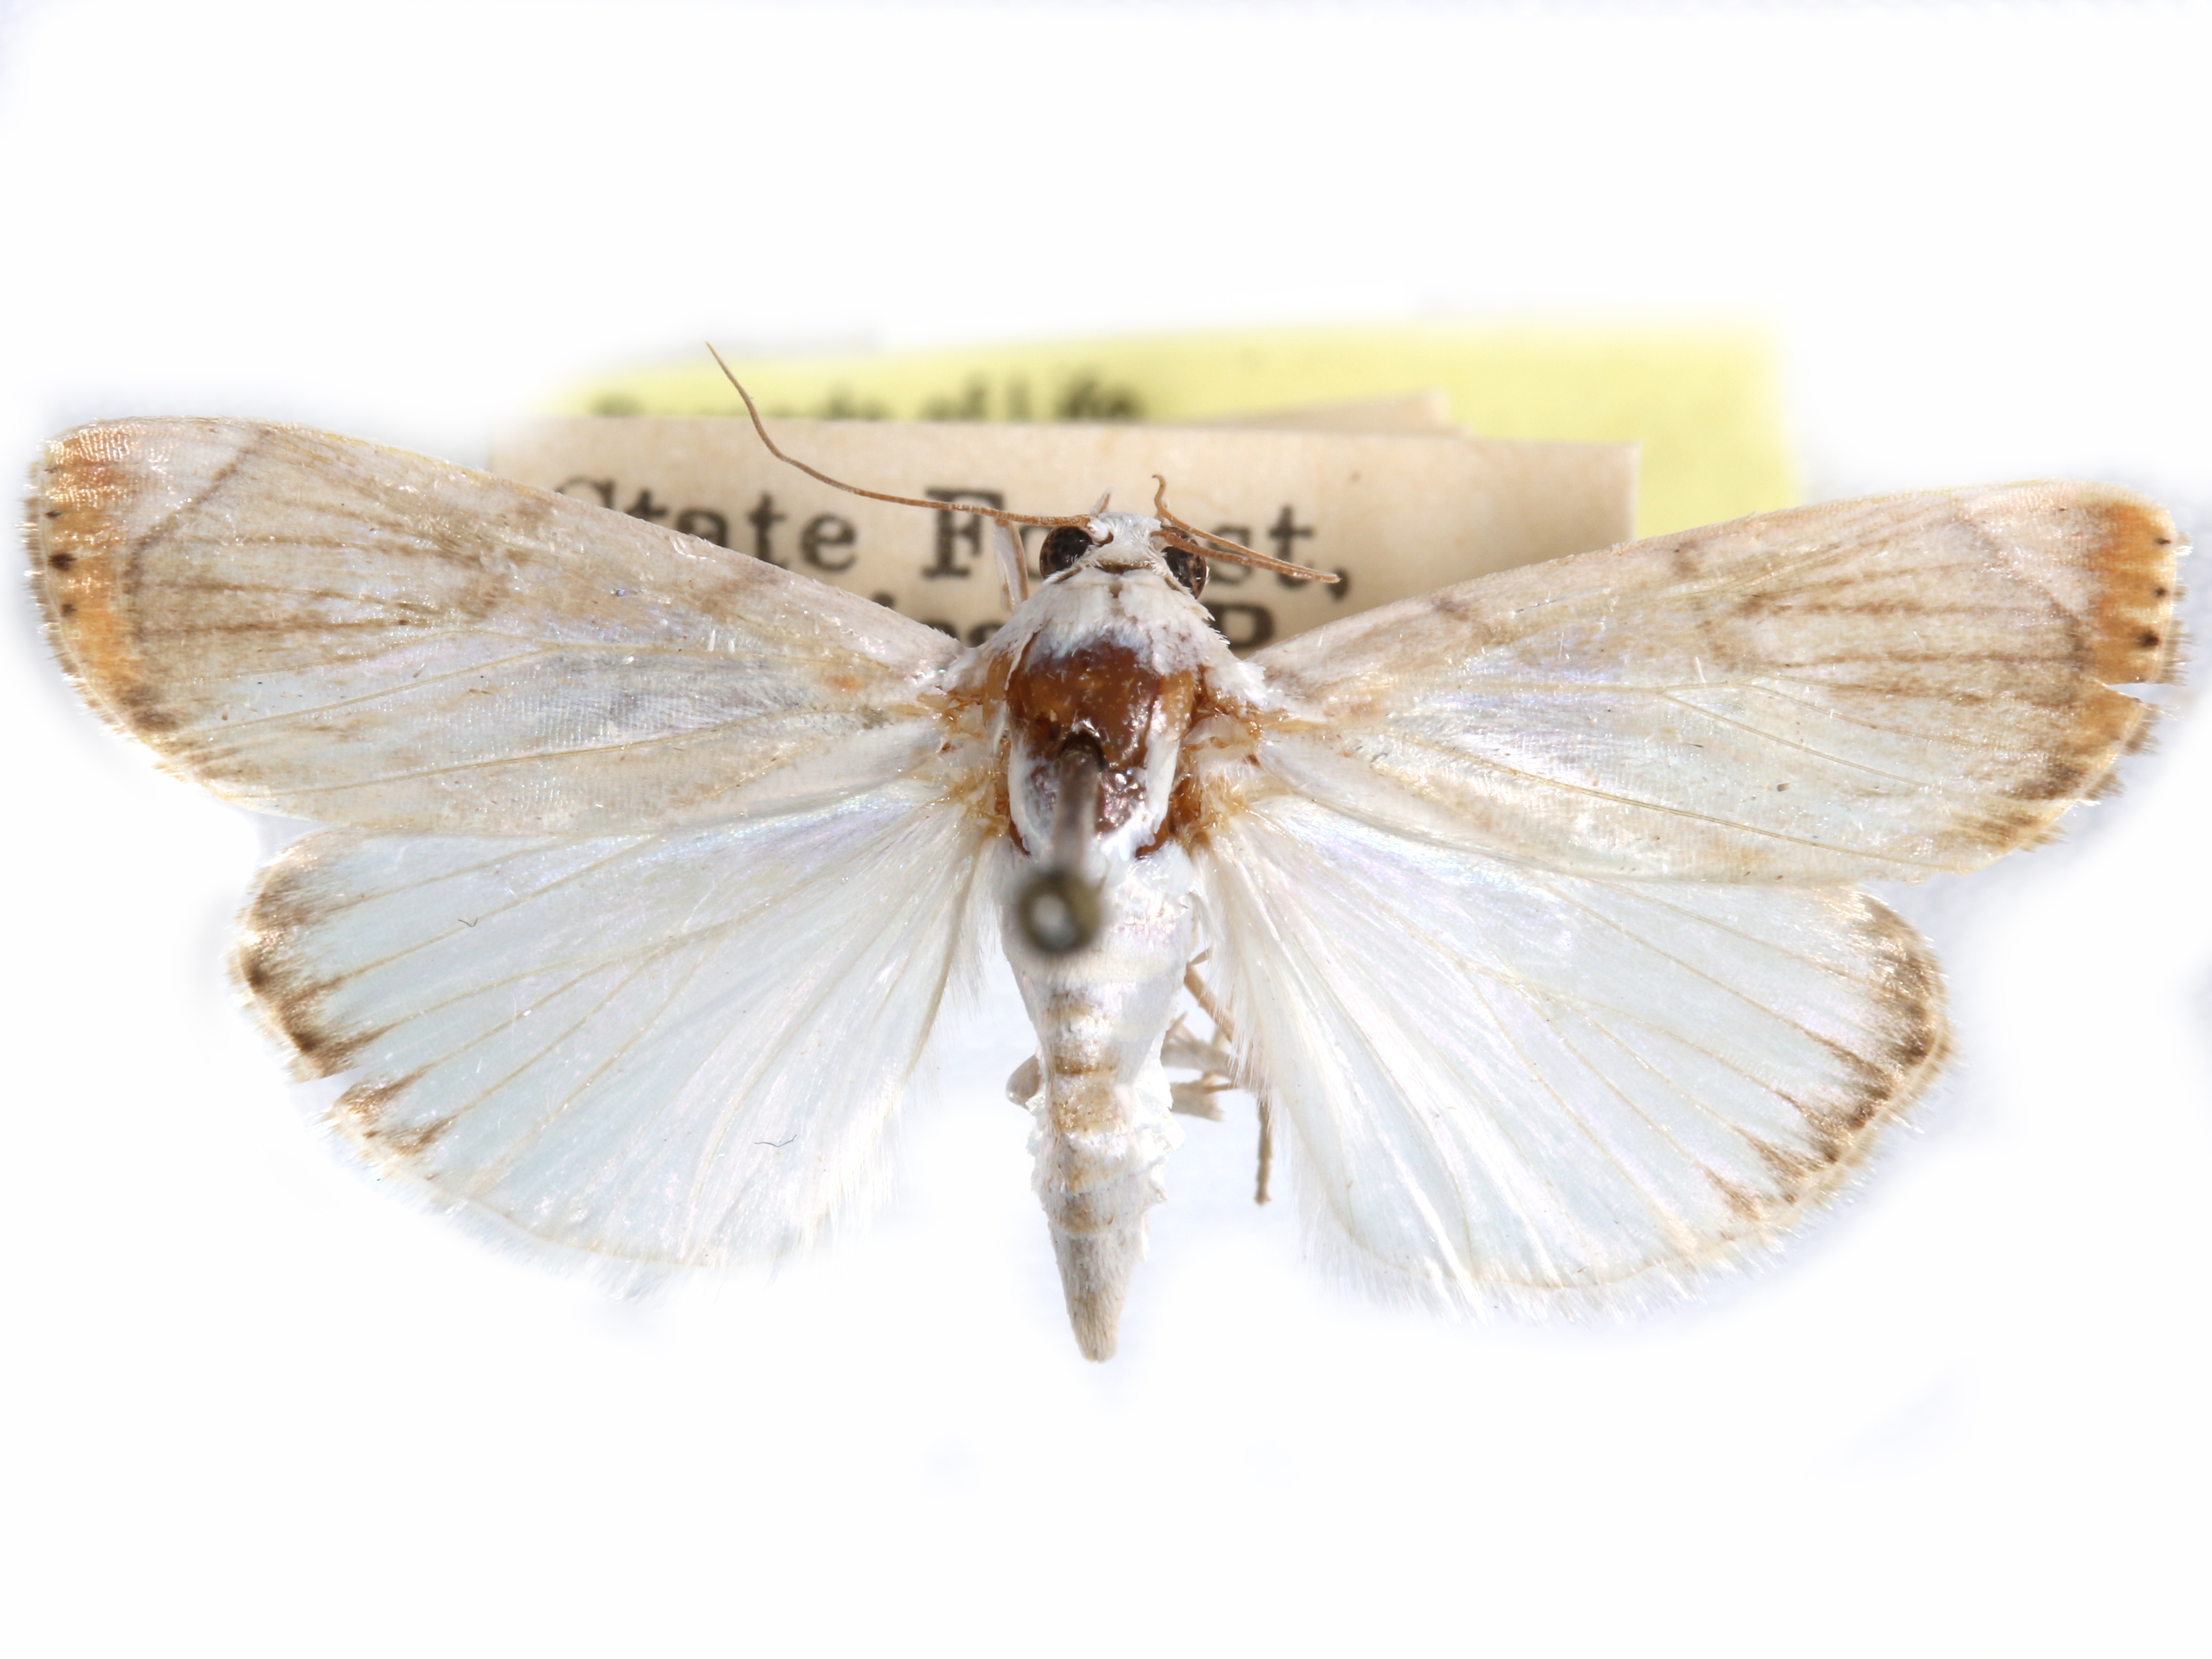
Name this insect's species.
Dichogama innocua
